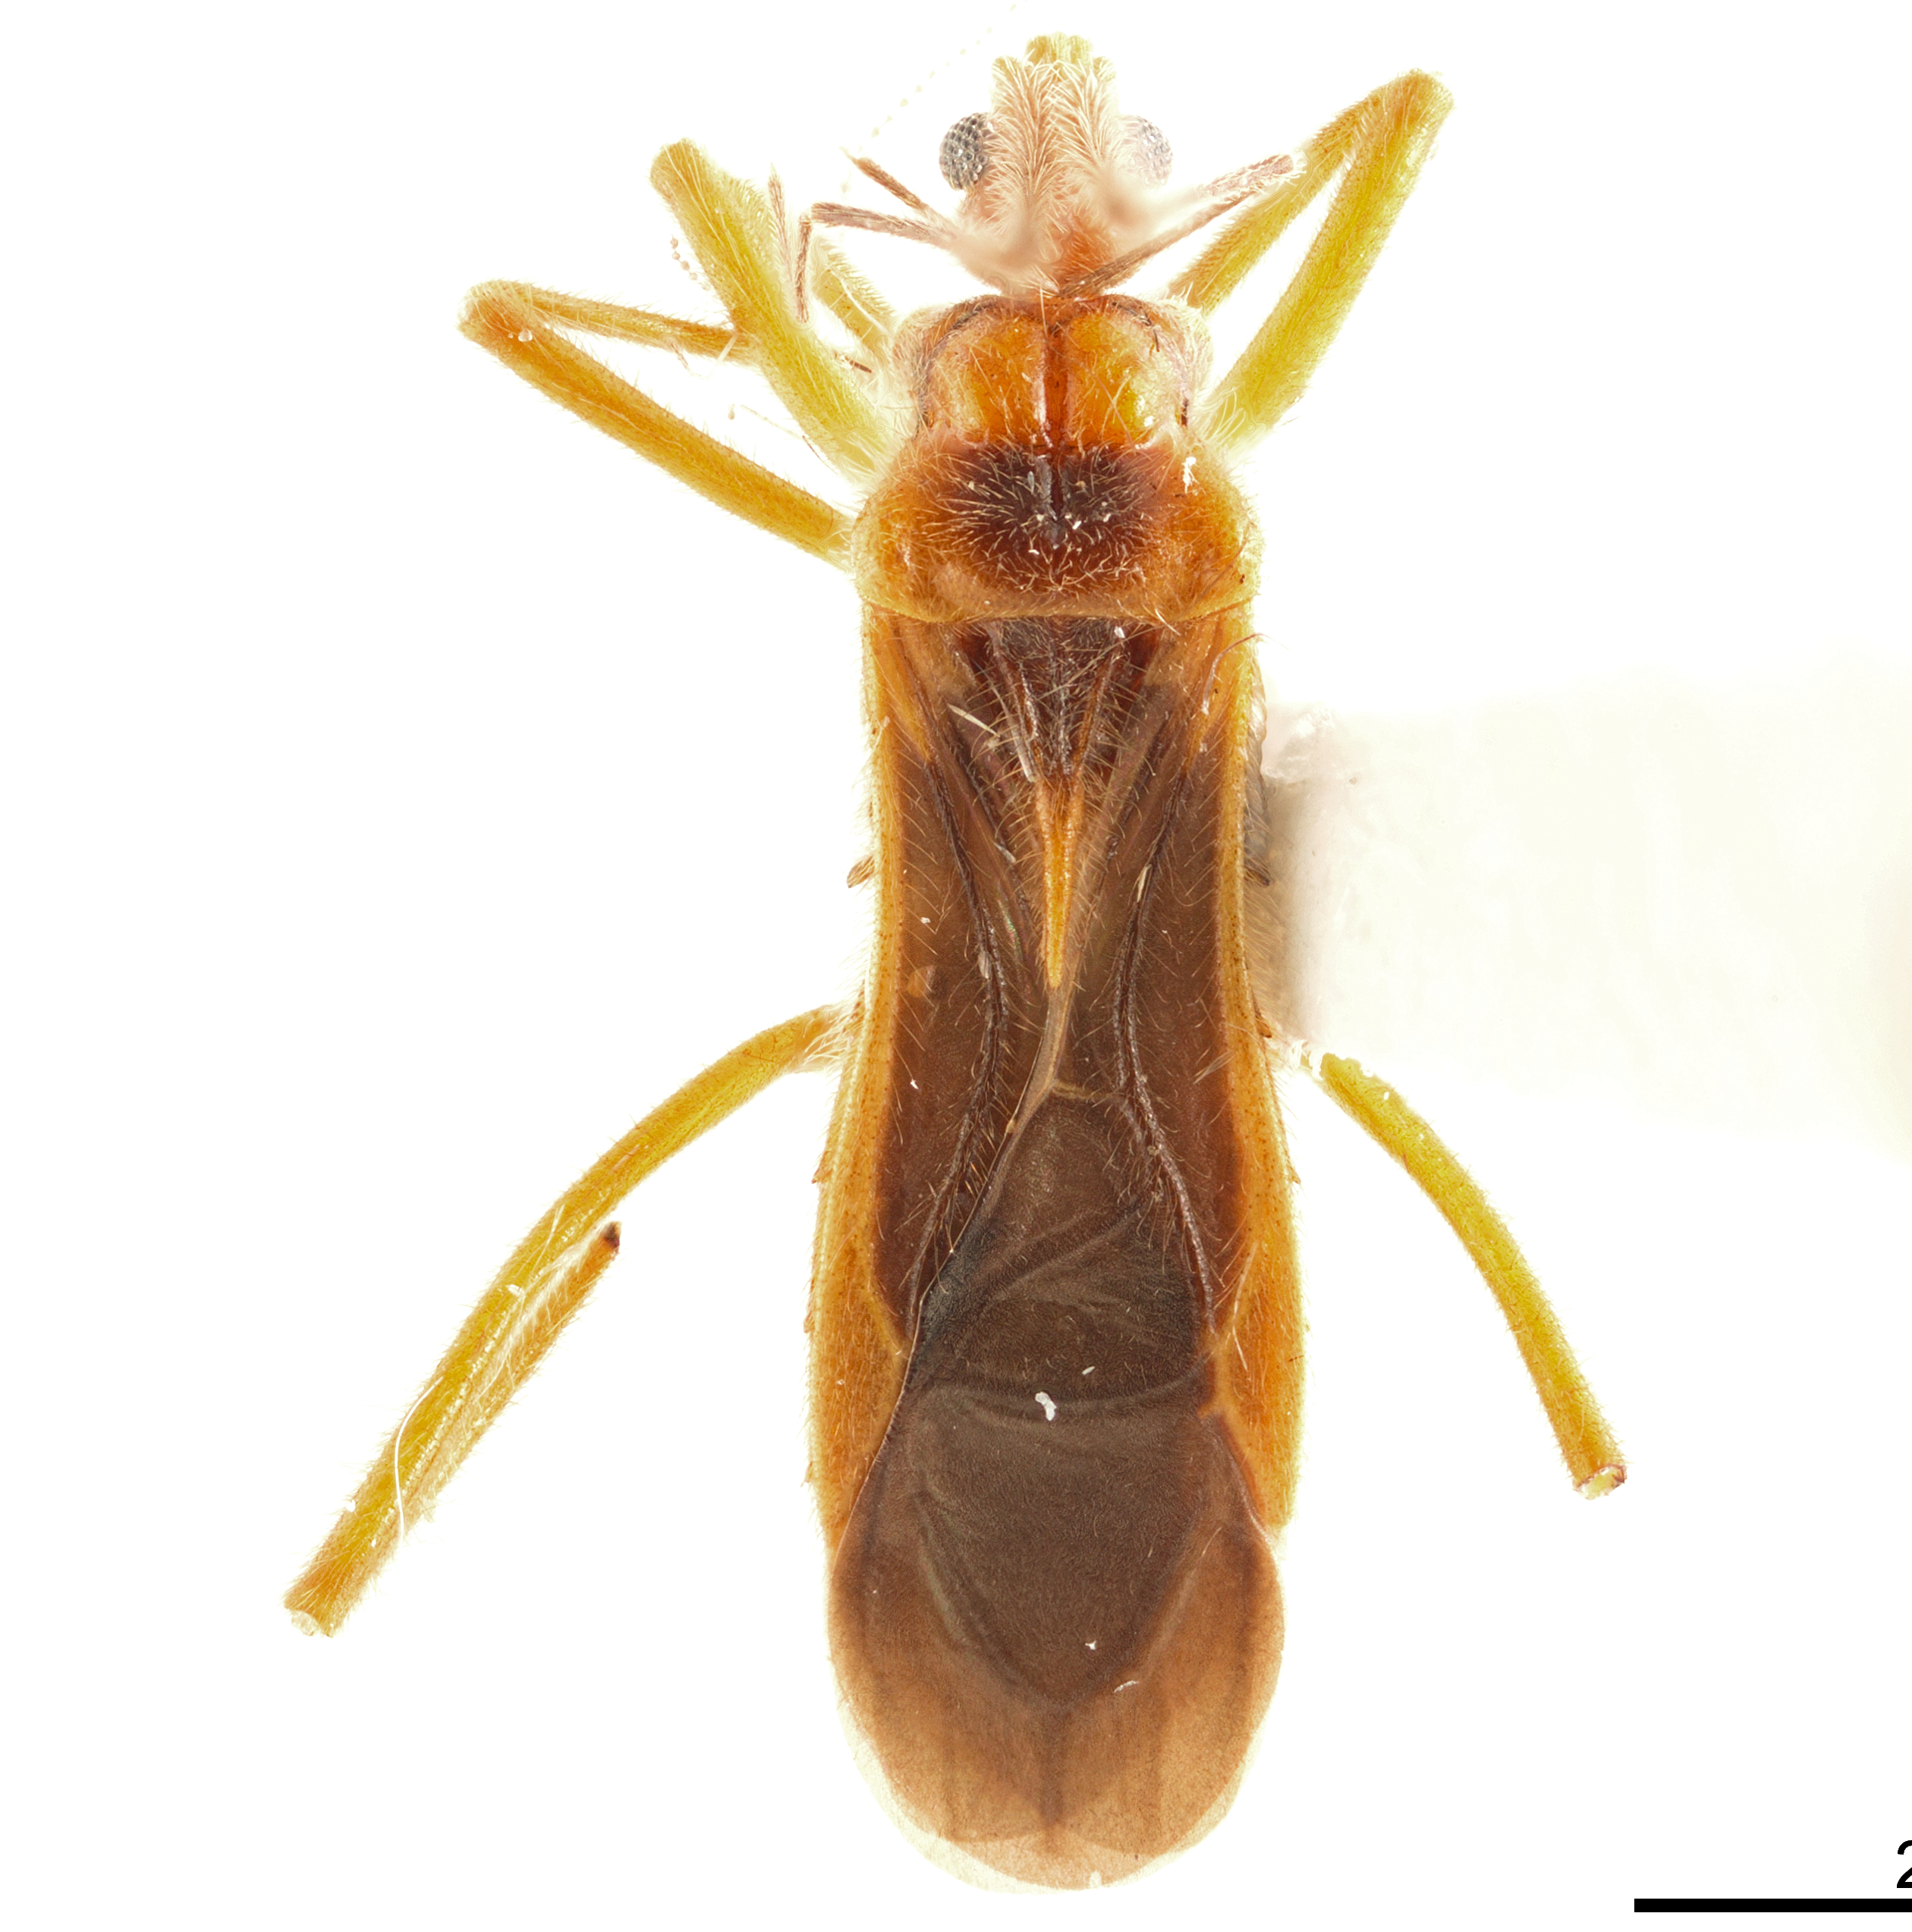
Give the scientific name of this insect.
Oncerotrachelus acuminatus
